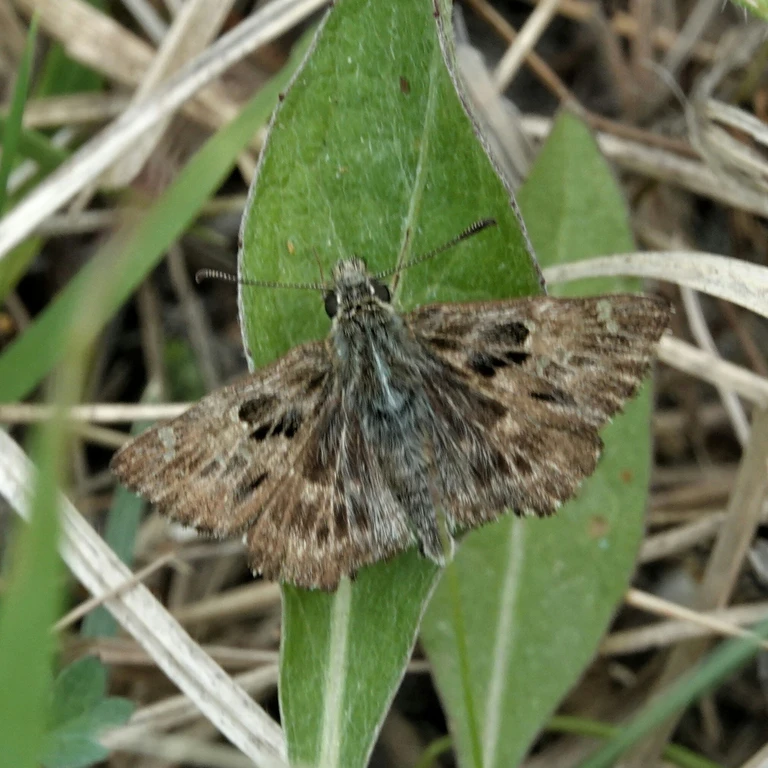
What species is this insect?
Carcharodus alceae
